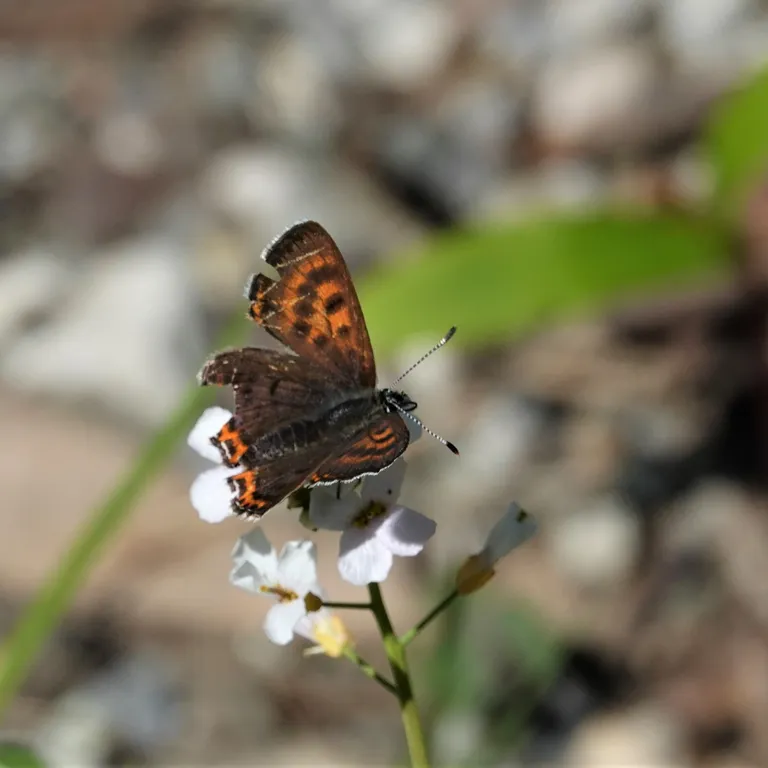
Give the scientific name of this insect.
Lycaena helle (also Helleia helle)
